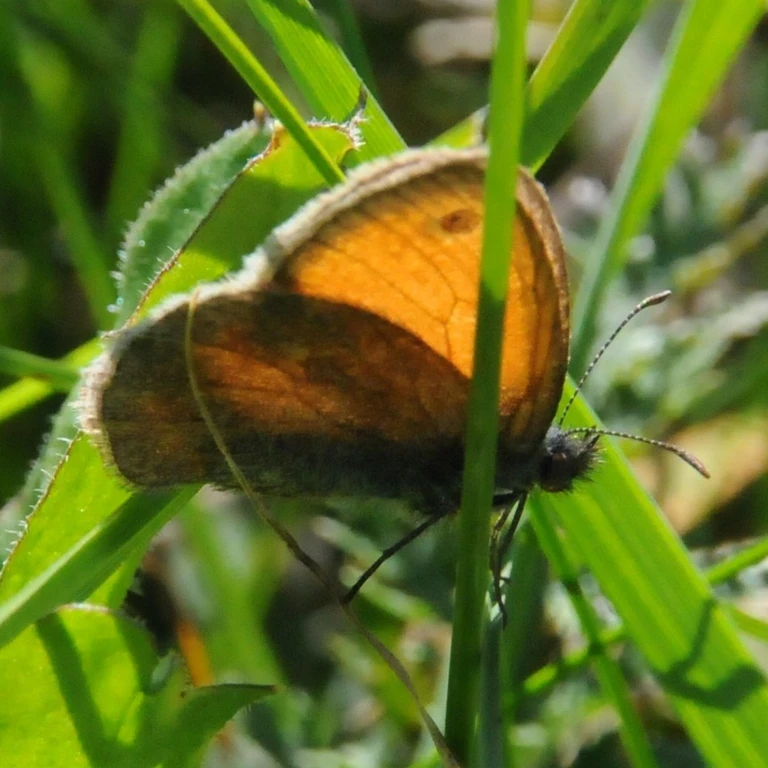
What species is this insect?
Coenonympha pamphilus
